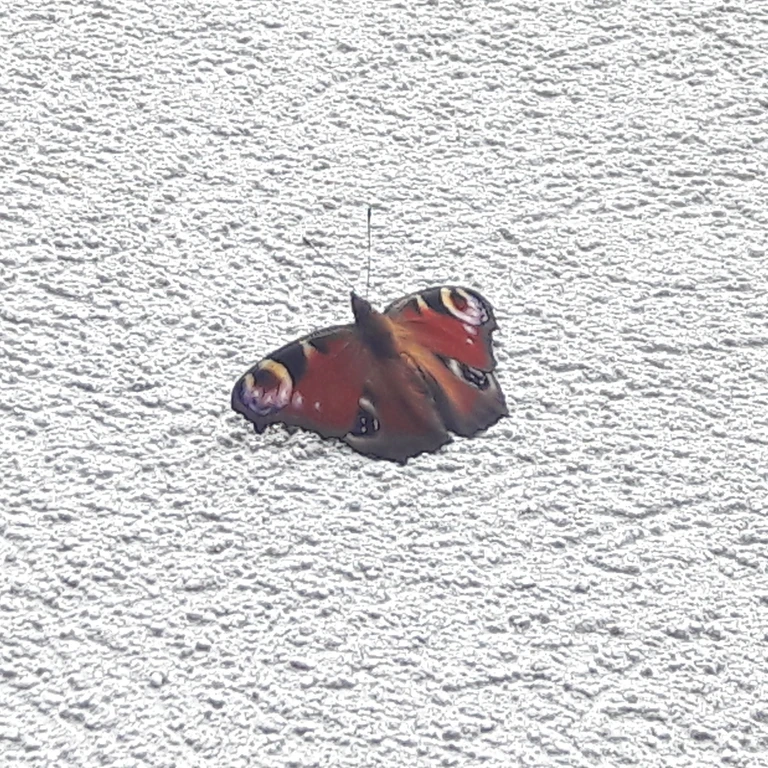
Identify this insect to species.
Aglais io
